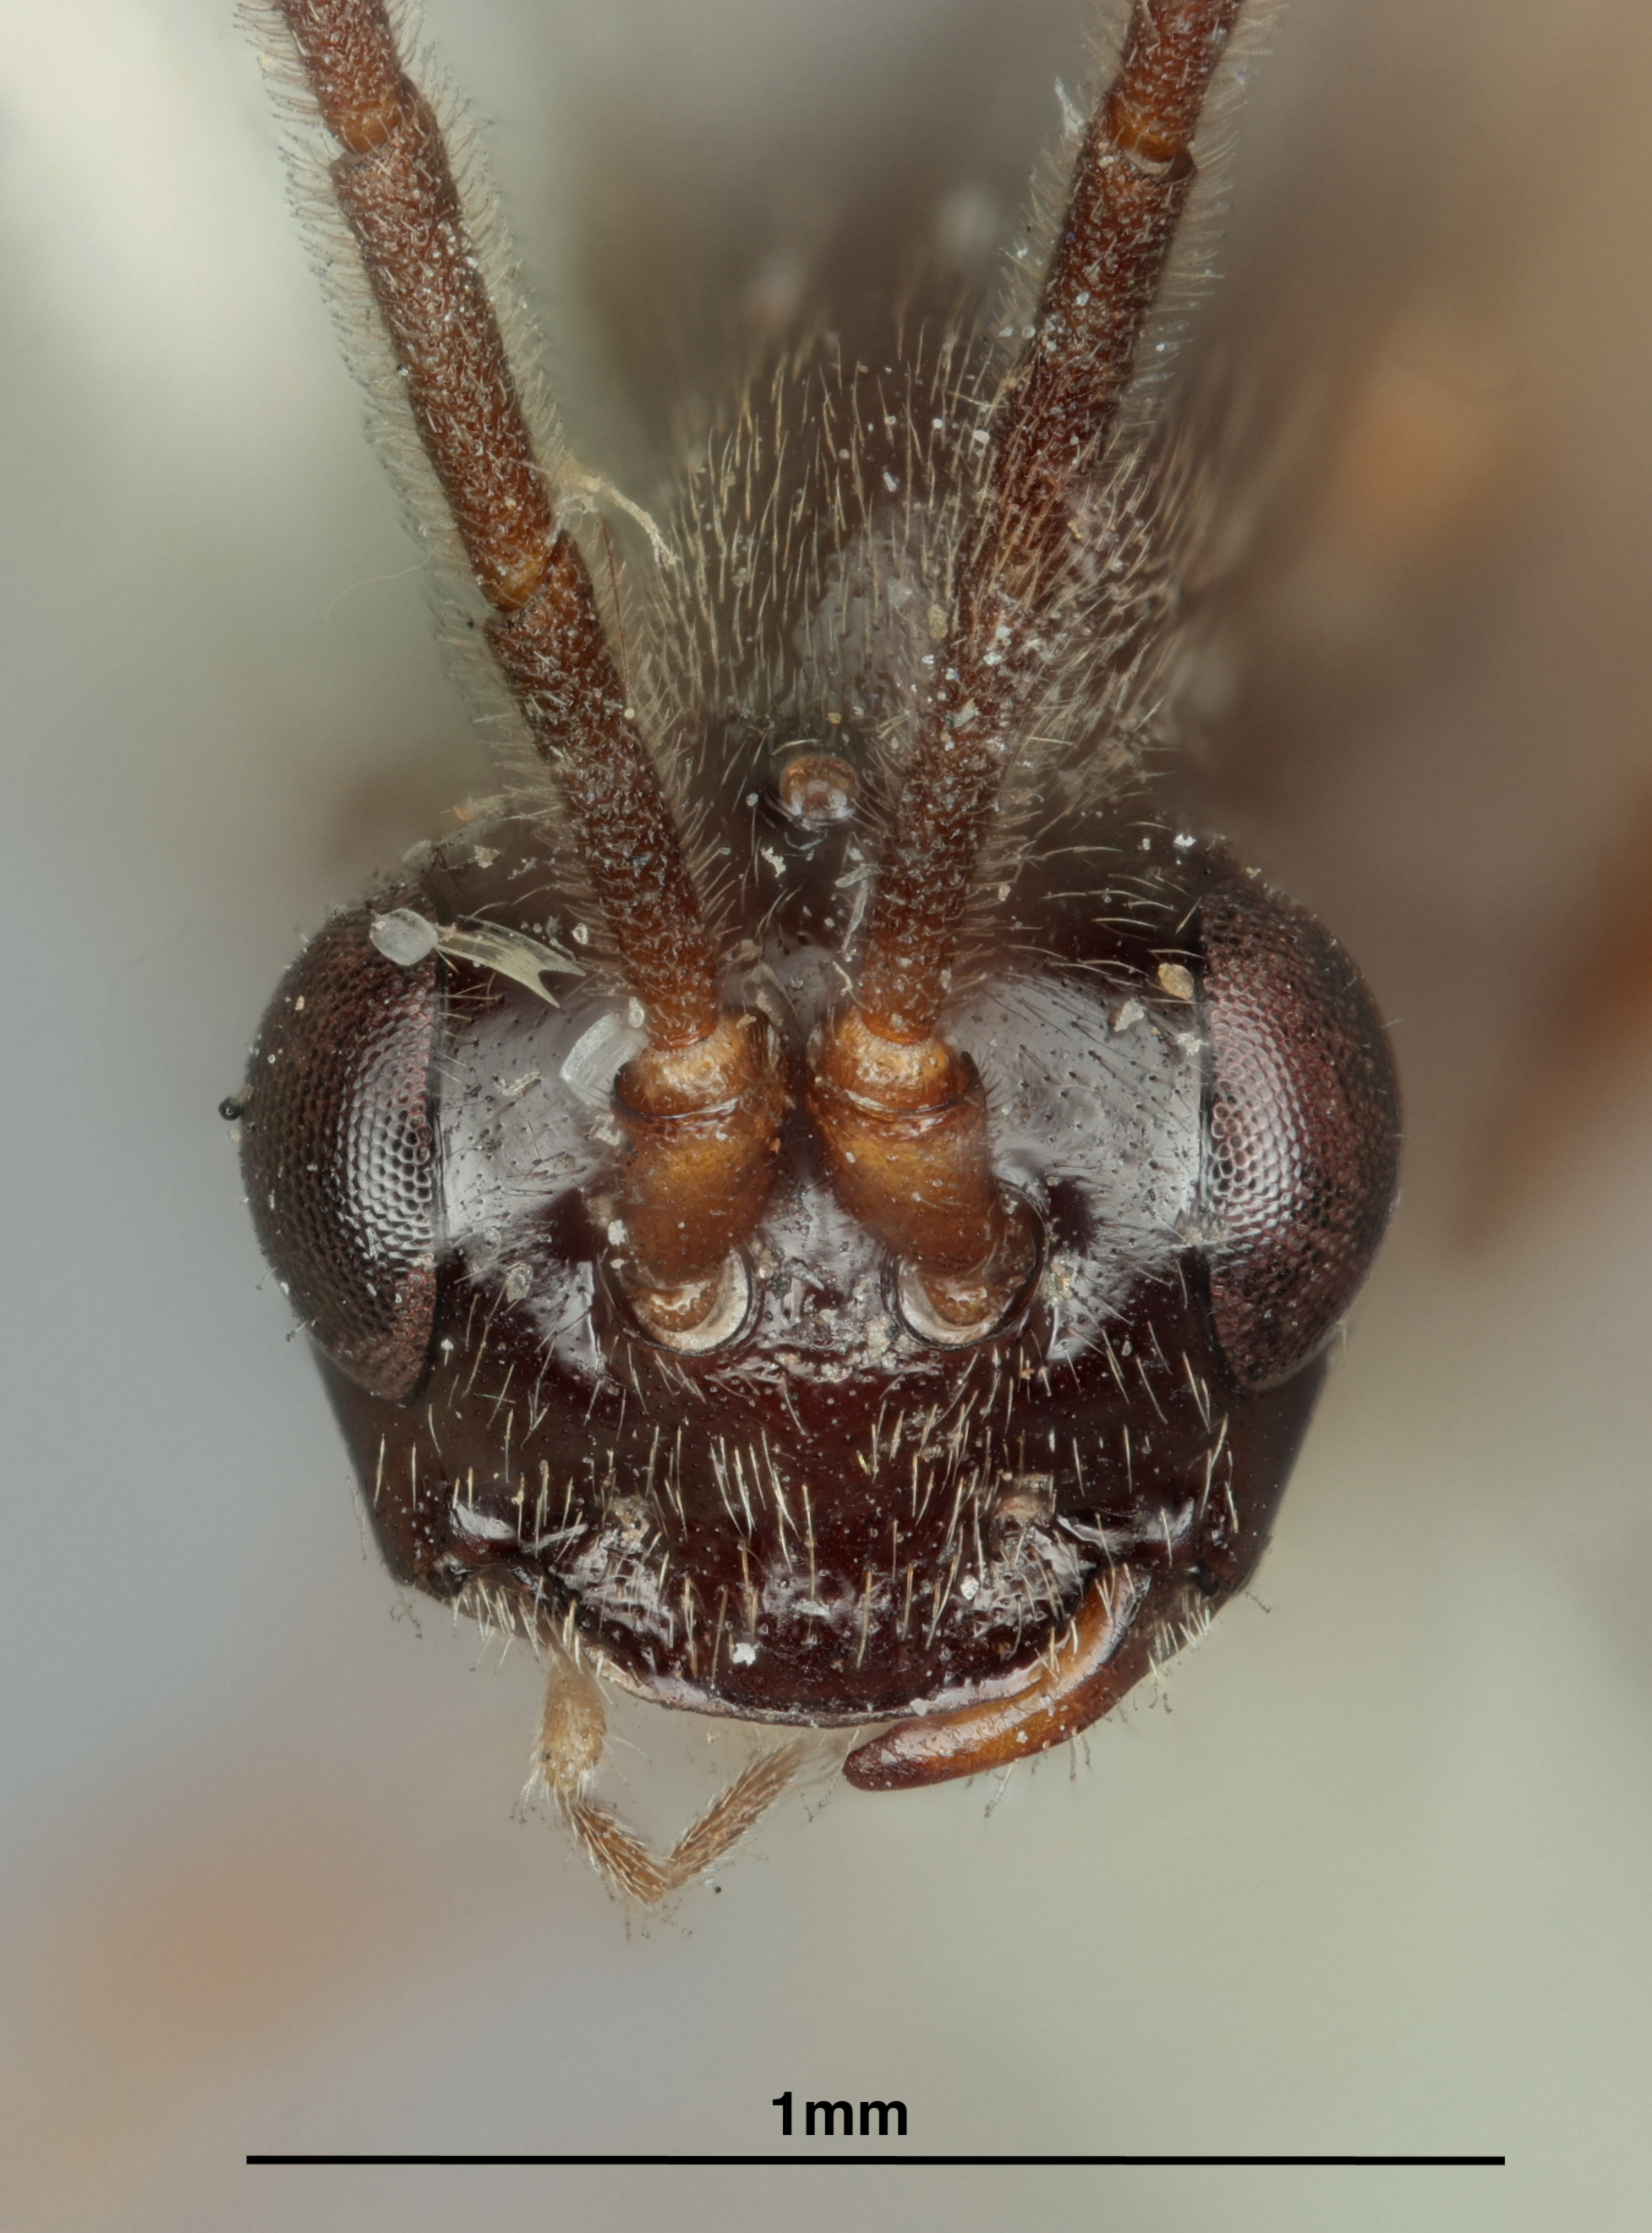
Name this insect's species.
Proctotrypes linelli
